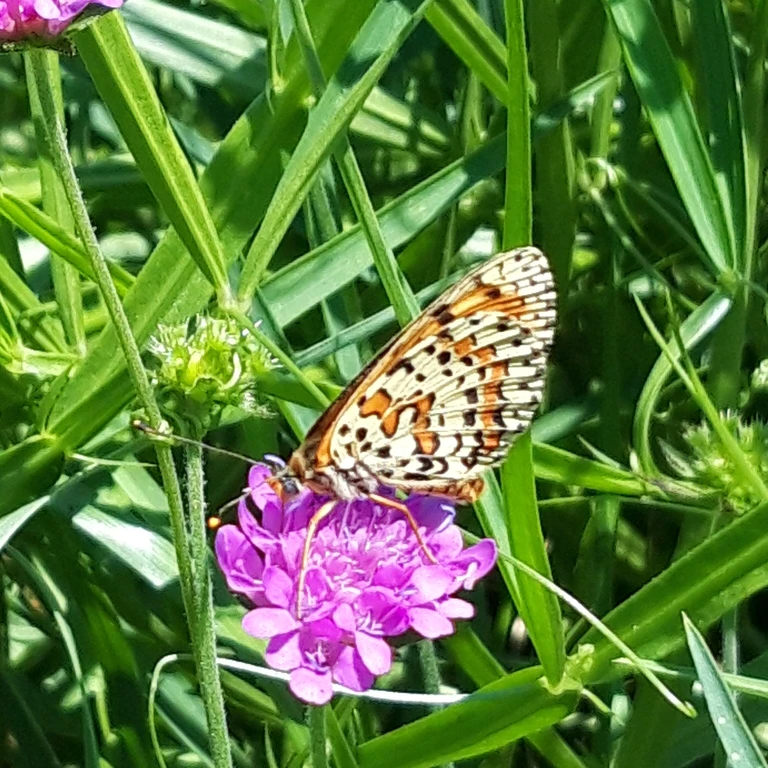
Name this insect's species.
Melitaea didyma
